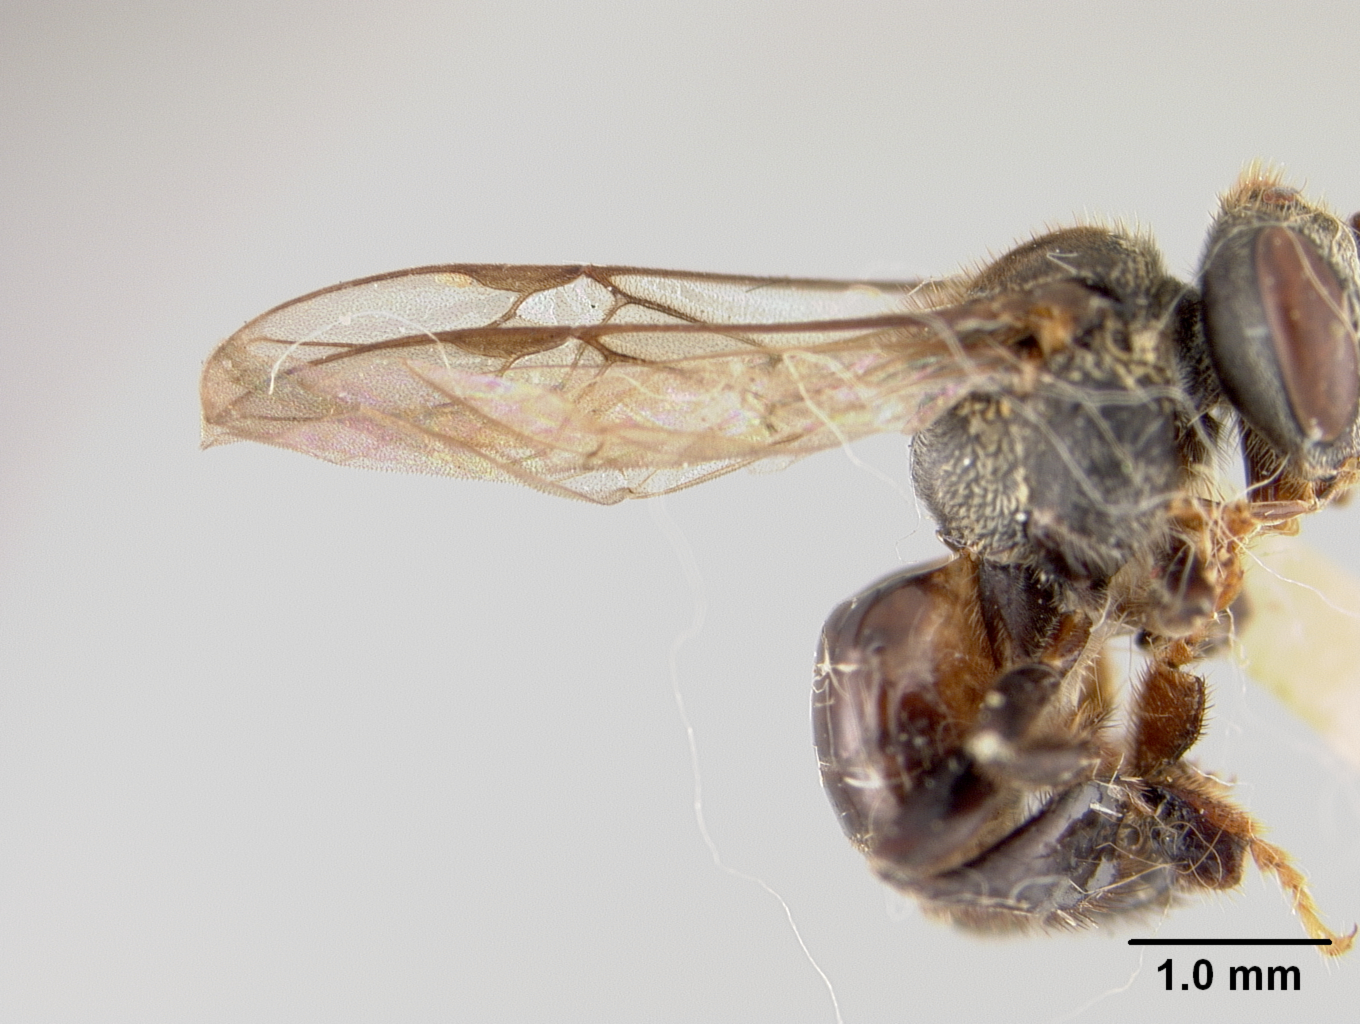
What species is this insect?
Trigona ventralis
